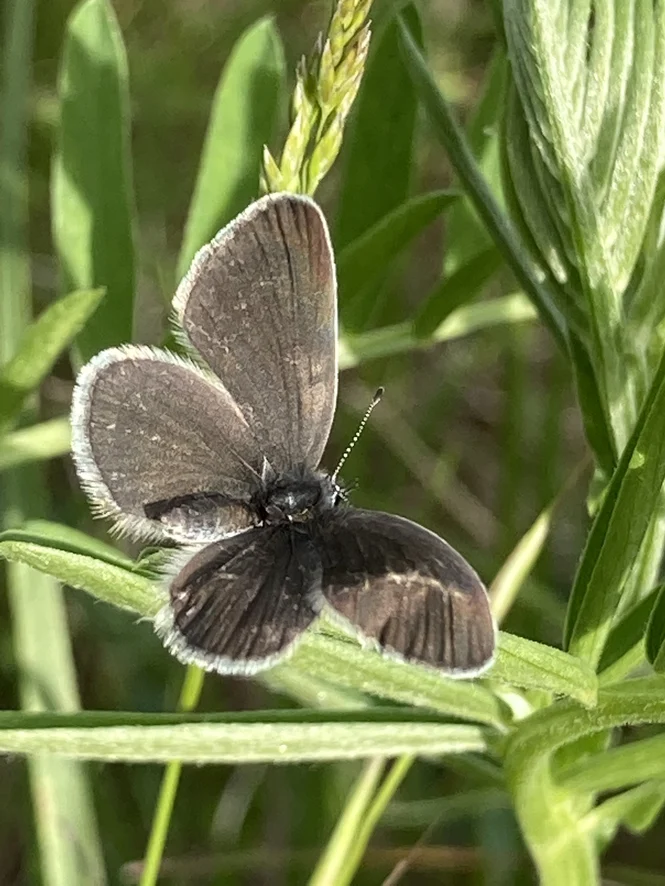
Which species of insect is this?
Cupido minimus
